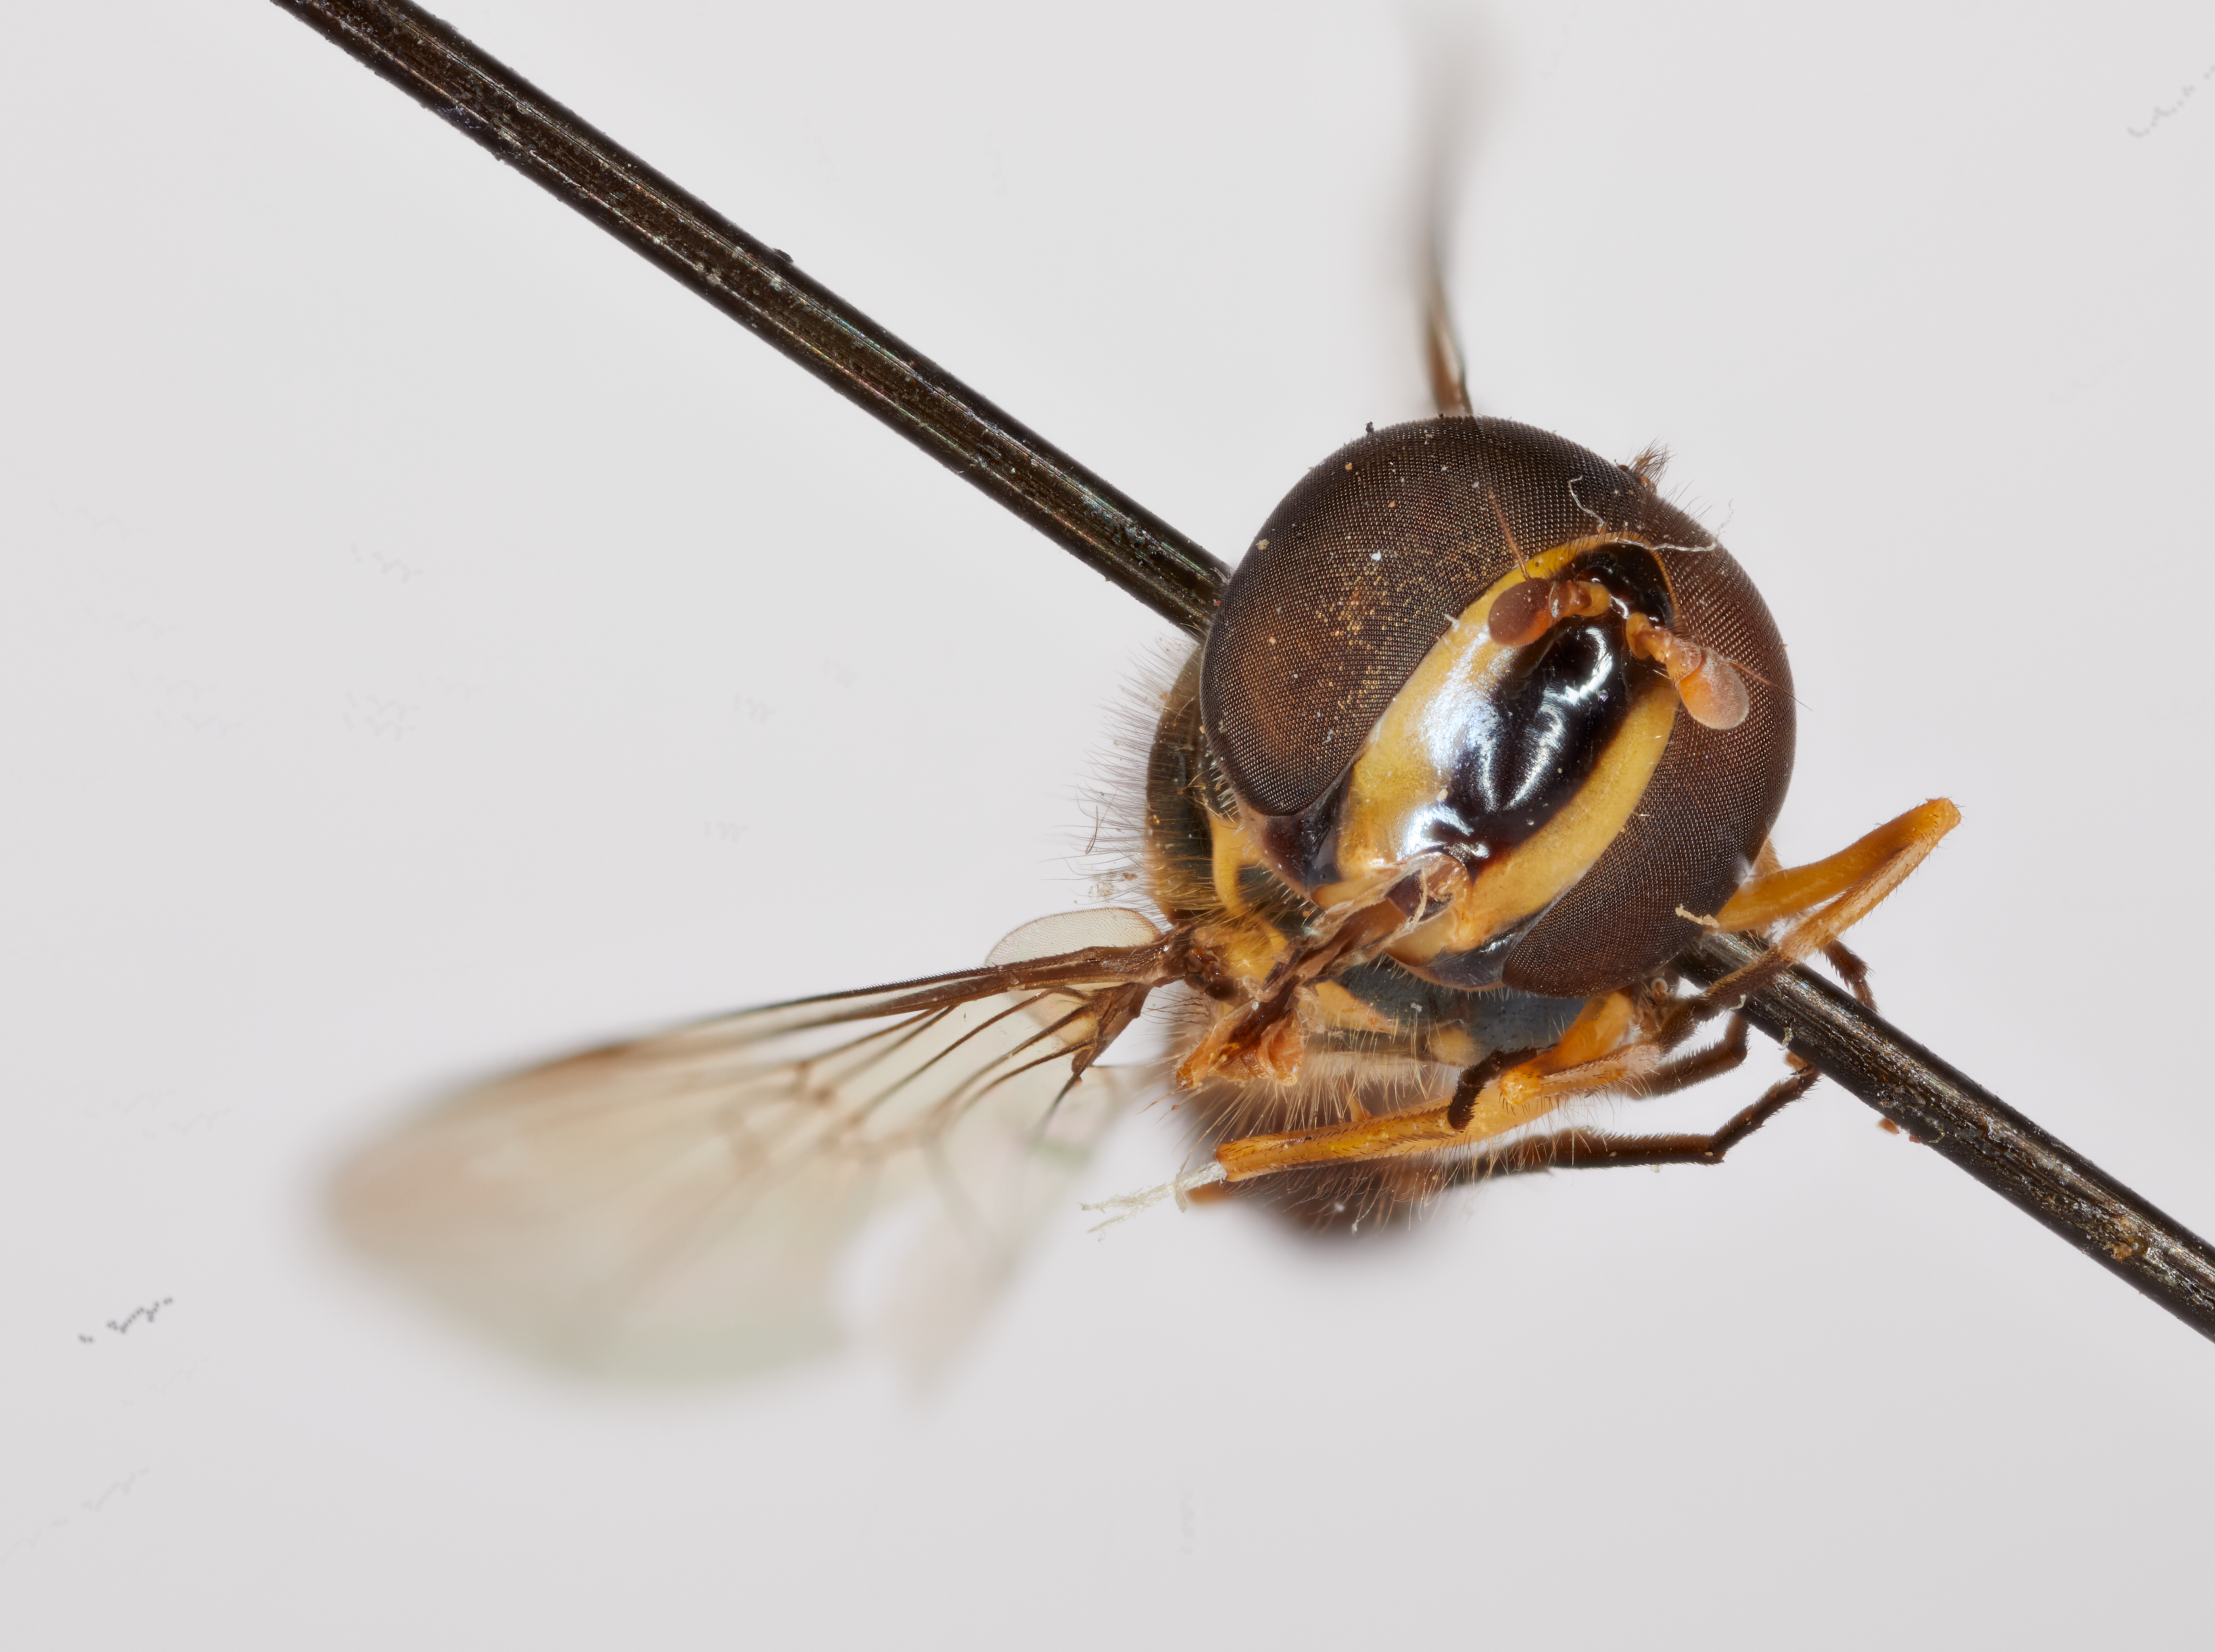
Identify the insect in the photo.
Allograpta insularis
